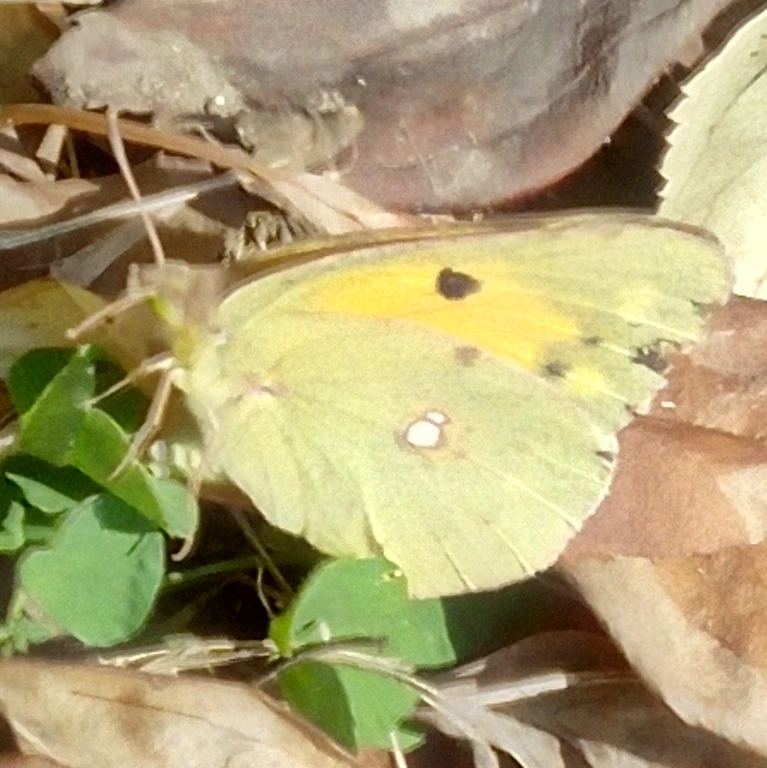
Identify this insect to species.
Colias croceus
